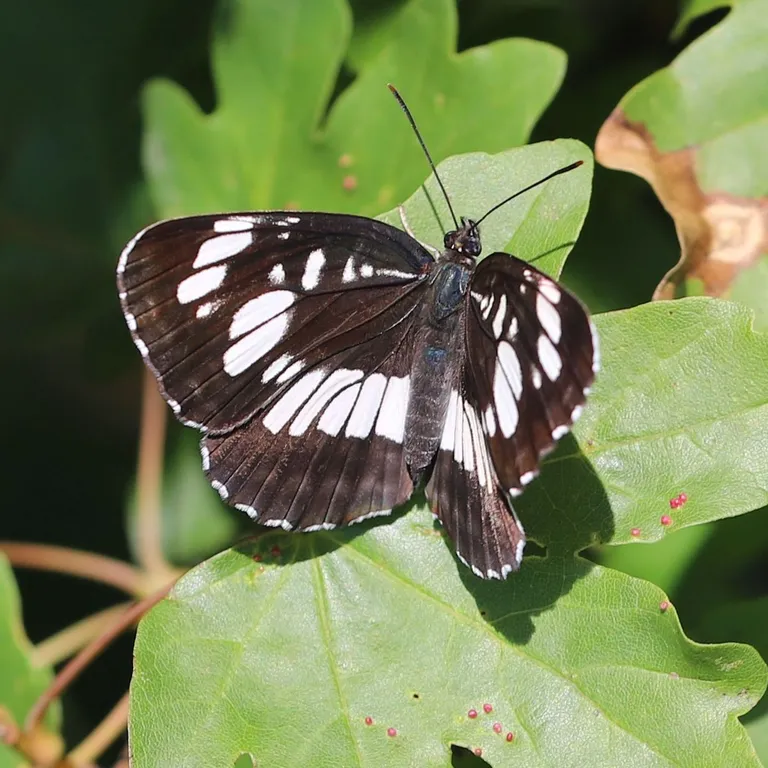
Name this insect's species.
Neptis rivularis
